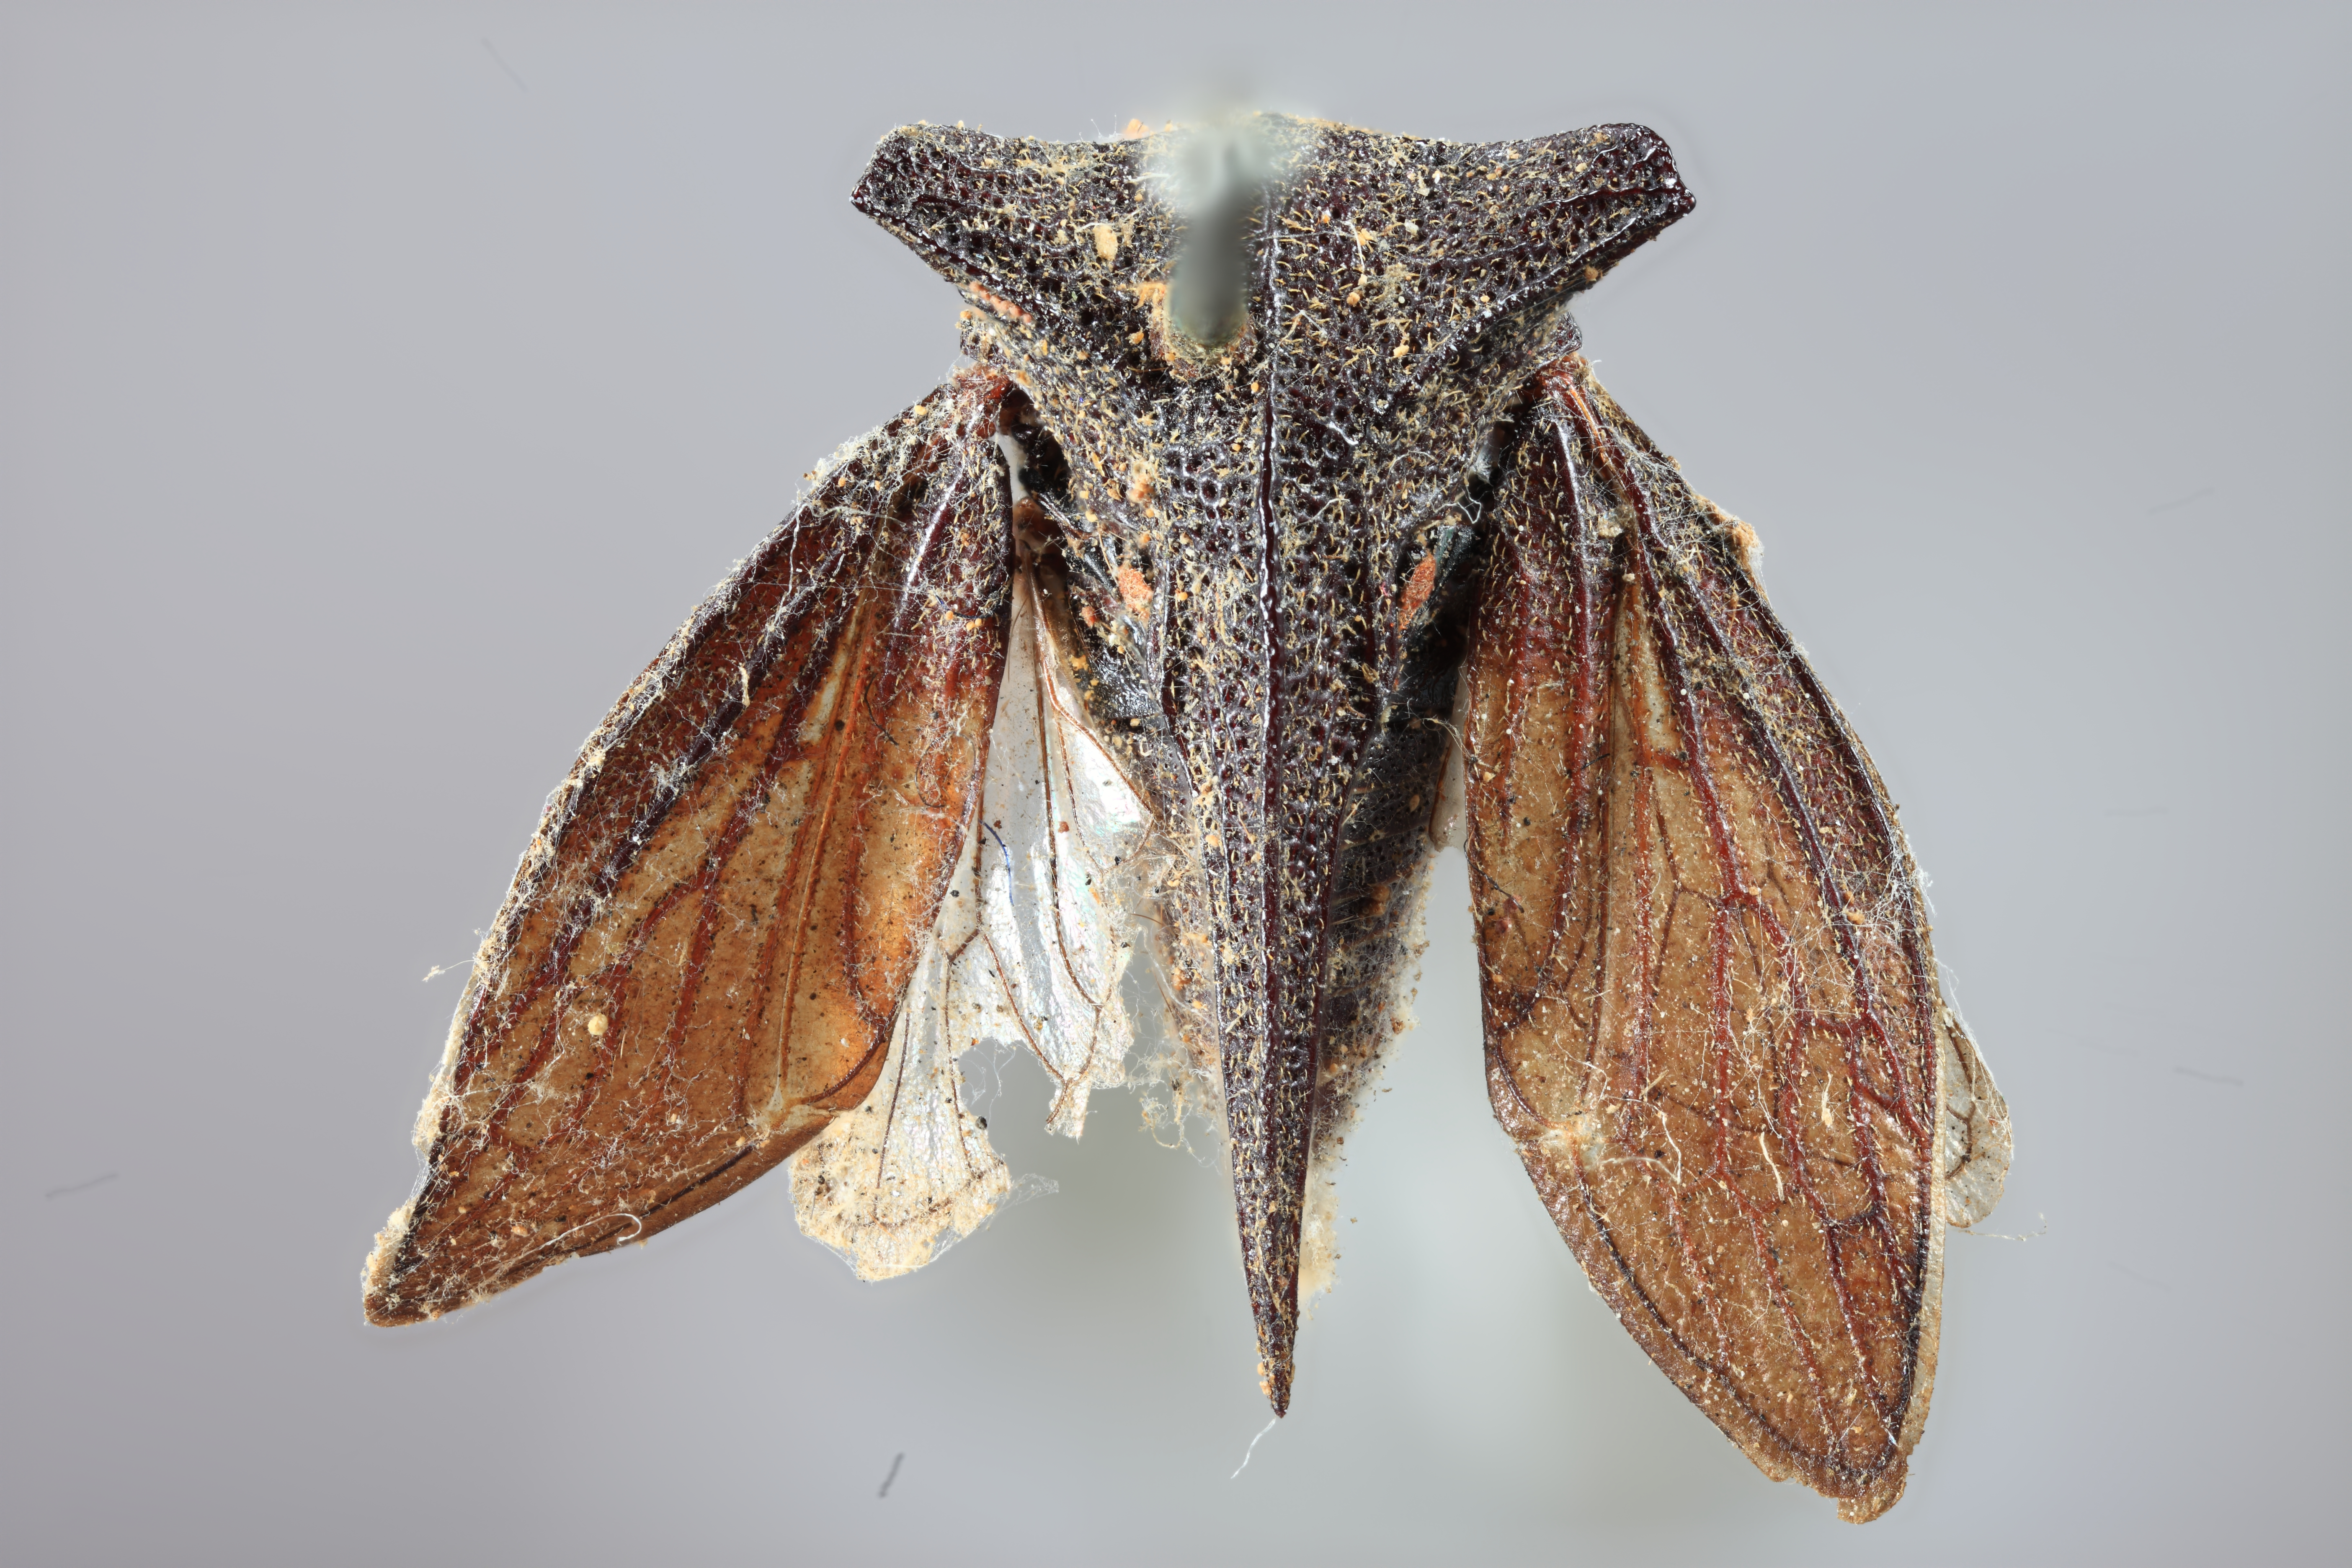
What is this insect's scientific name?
Sertorius giganticus
